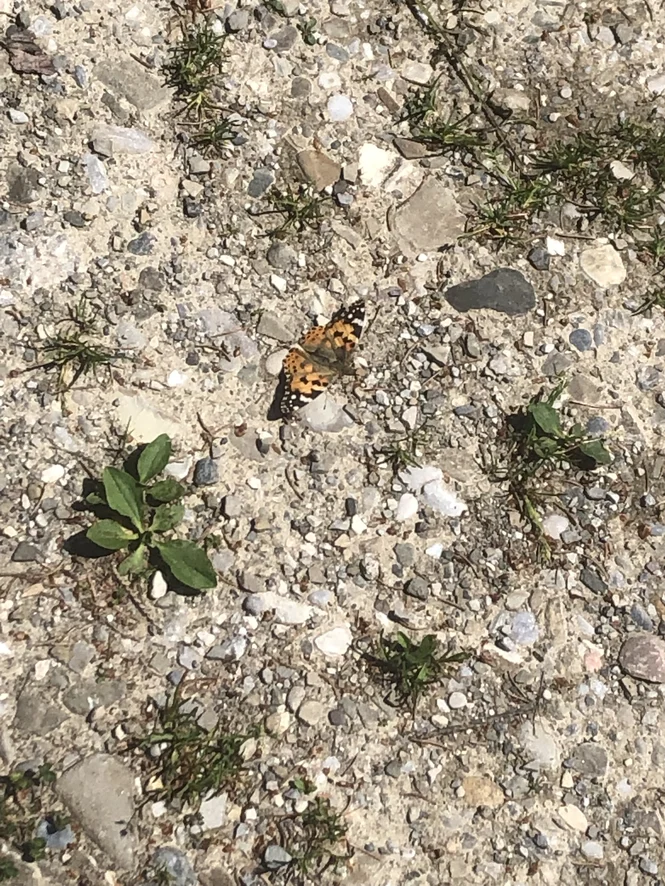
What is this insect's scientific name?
Vanessa cardui
